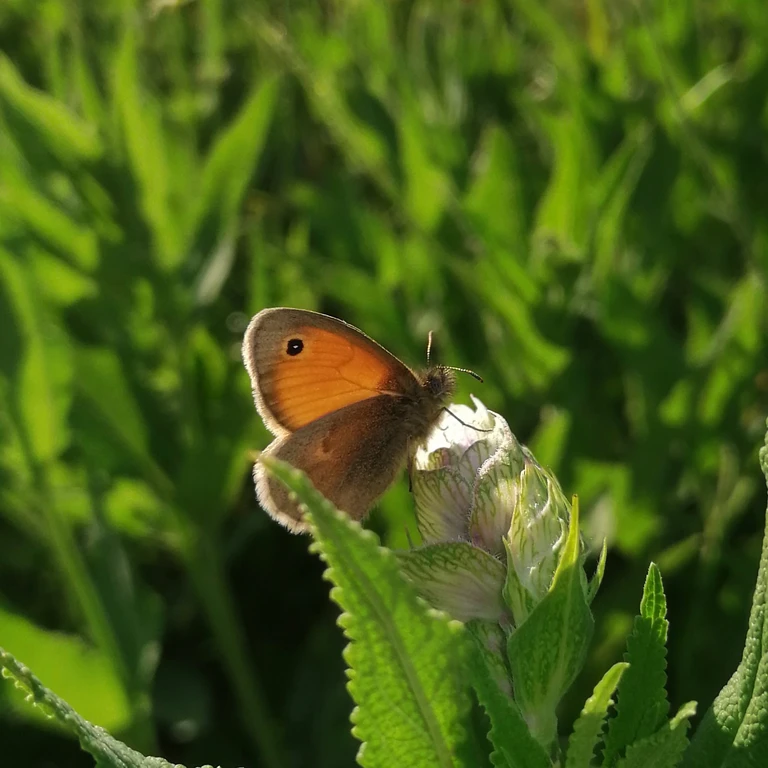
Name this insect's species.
Coenonympha pamphilus
